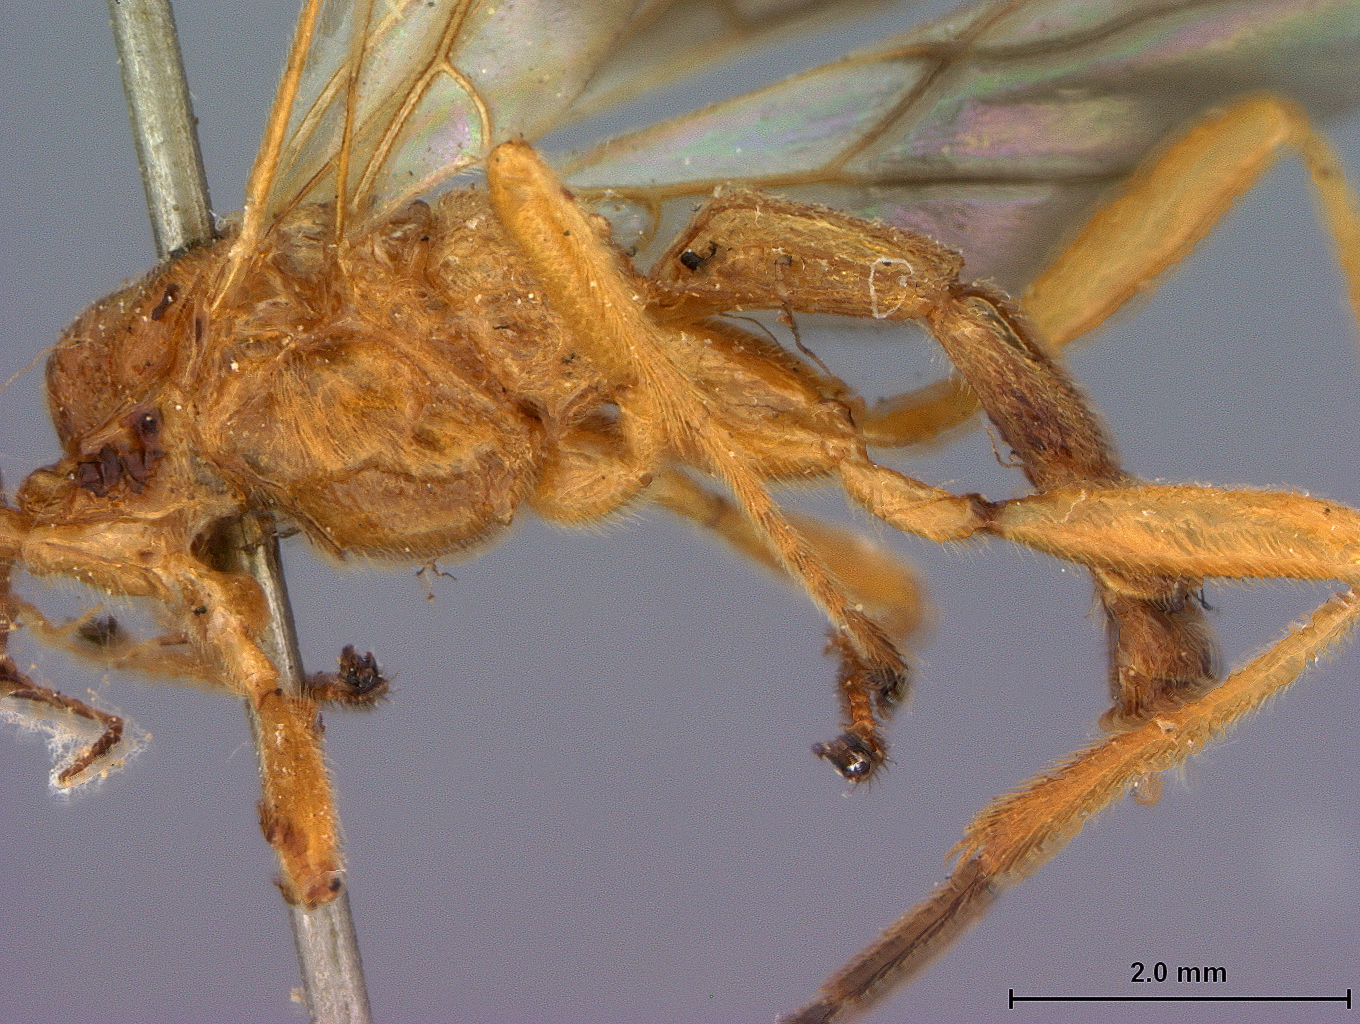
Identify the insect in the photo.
Paragyroneuron bicolor
